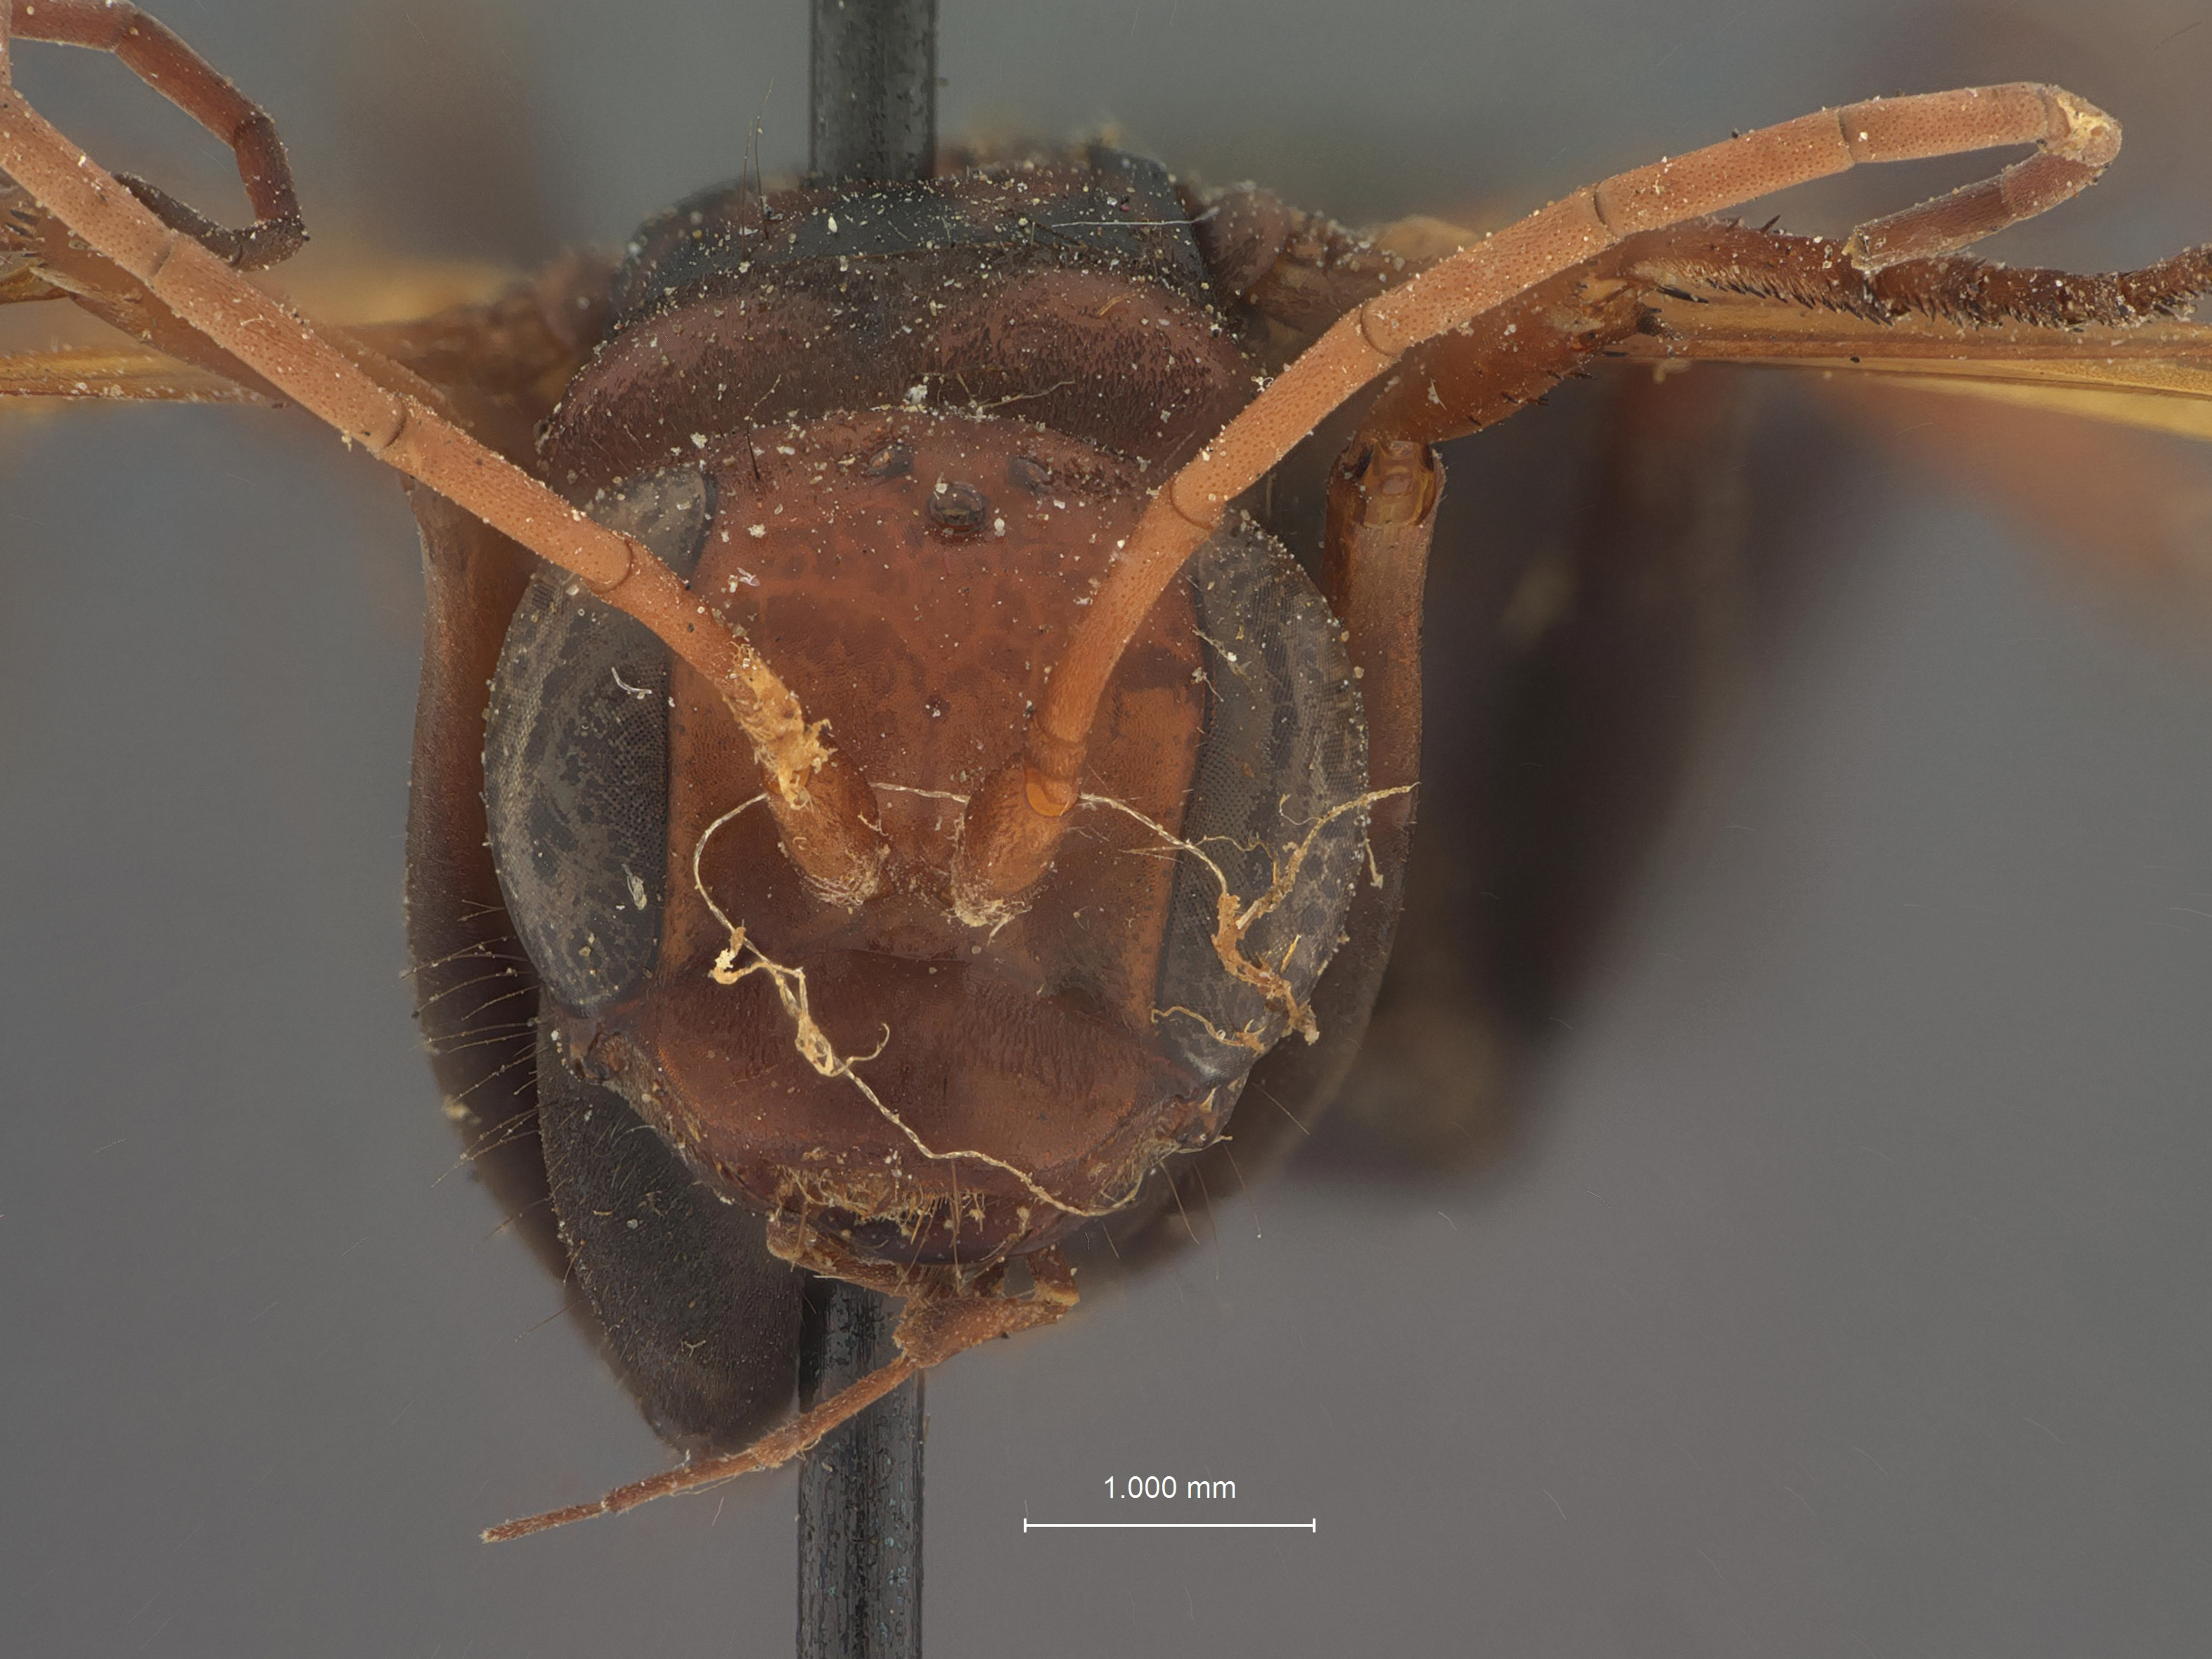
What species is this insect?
Cryptochilus minor
